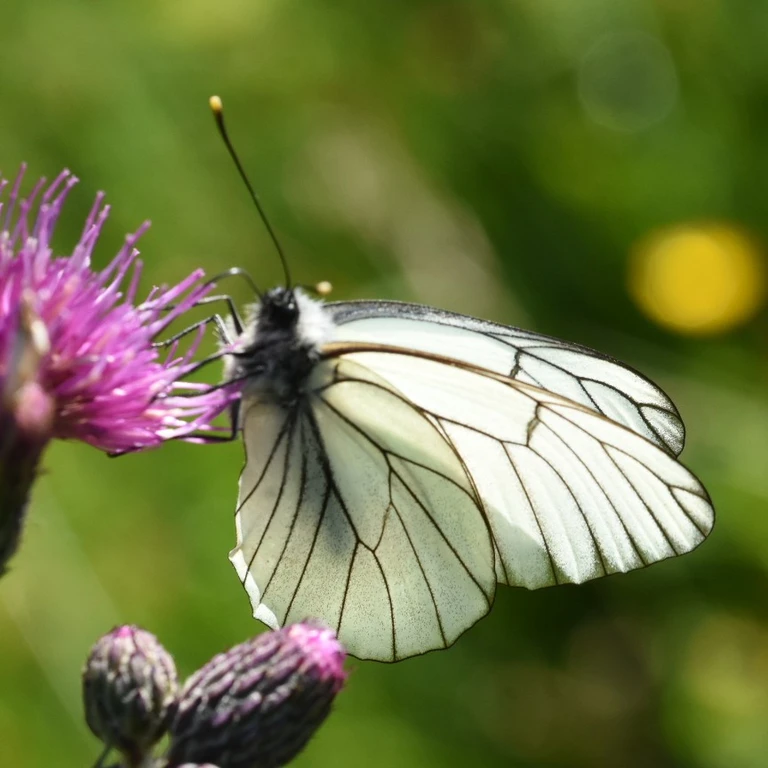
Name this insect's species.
Aporia crataegi
